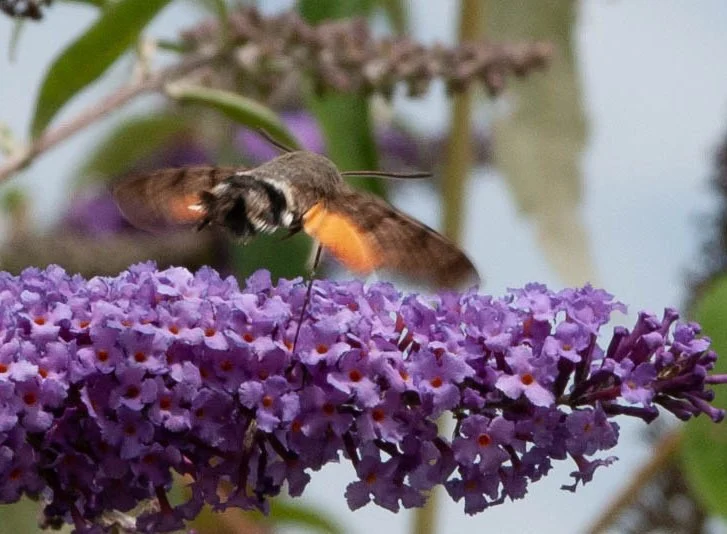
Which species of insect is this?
Macroglossum stellatarum
